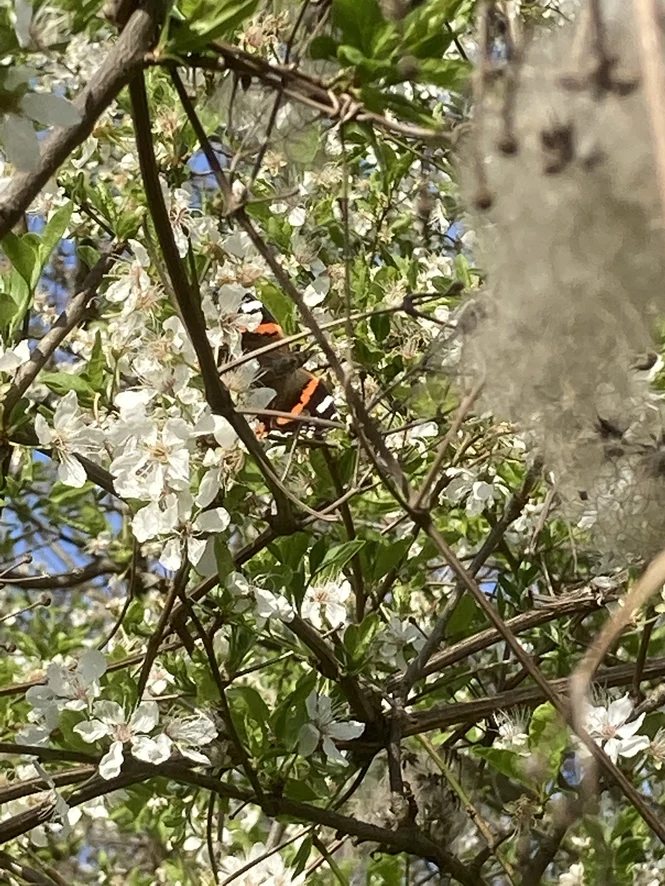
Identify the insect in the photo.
Vanessa atalanta
